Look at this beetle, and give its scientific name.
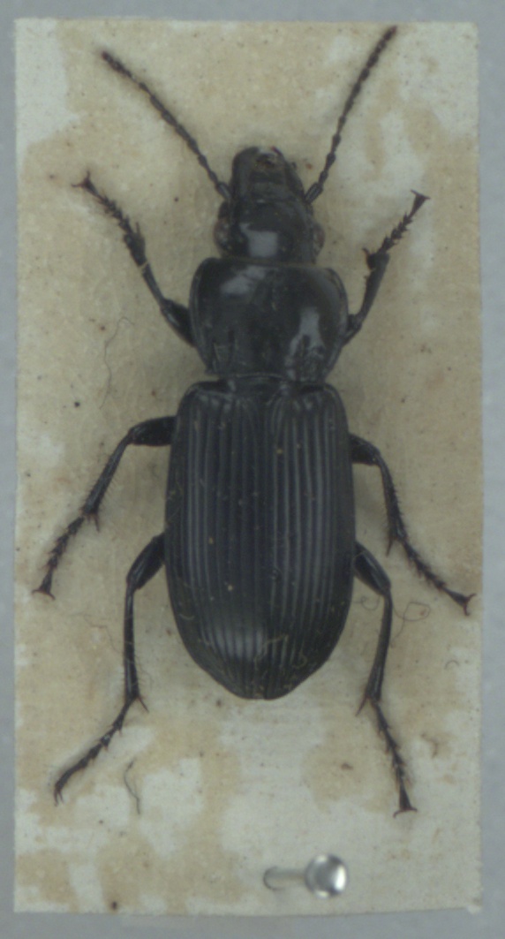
Pterostichus melanarius
